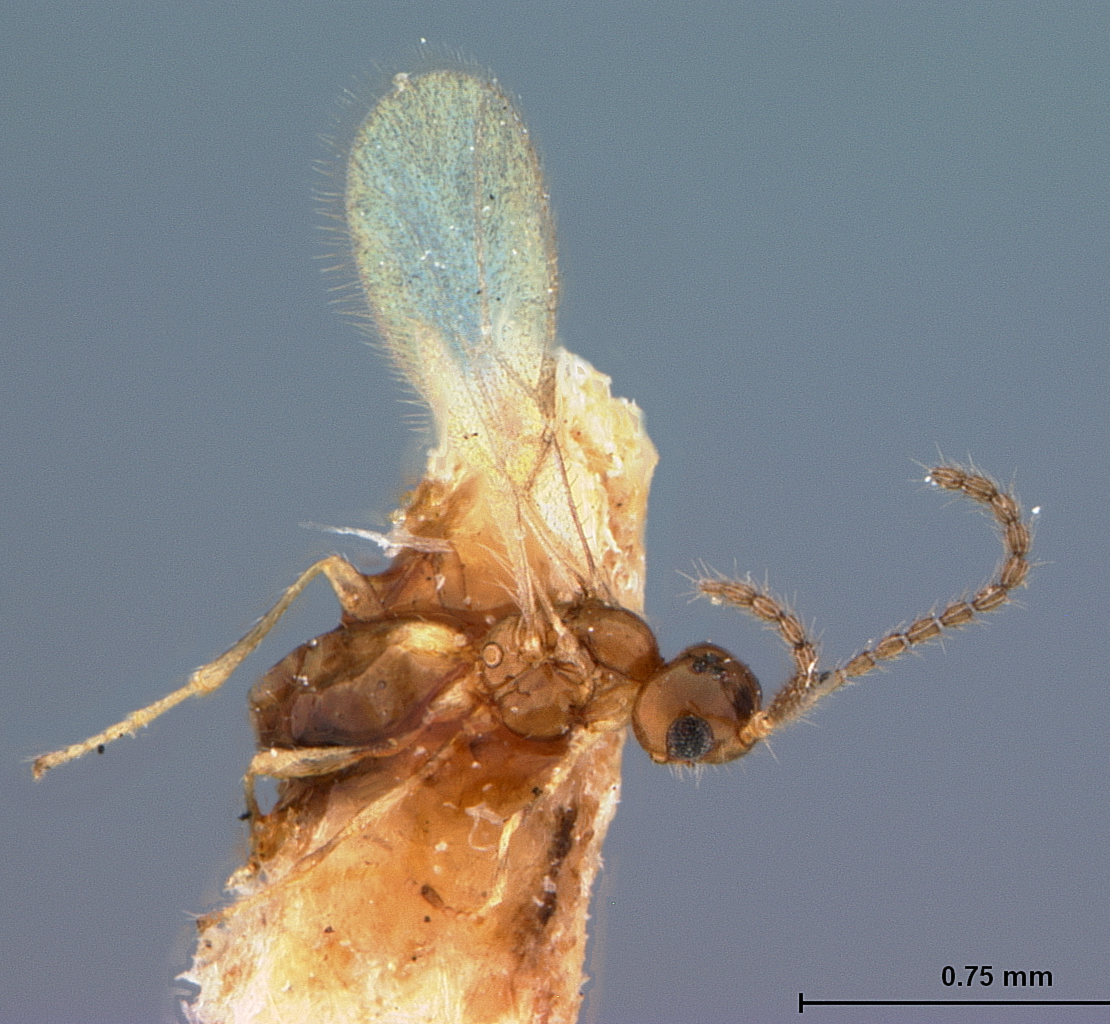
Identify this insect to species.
Dinostigma meusebecki
